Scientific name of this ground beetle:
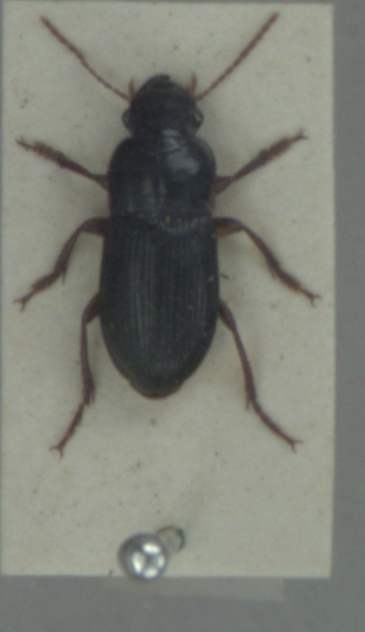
Harpalus latus
